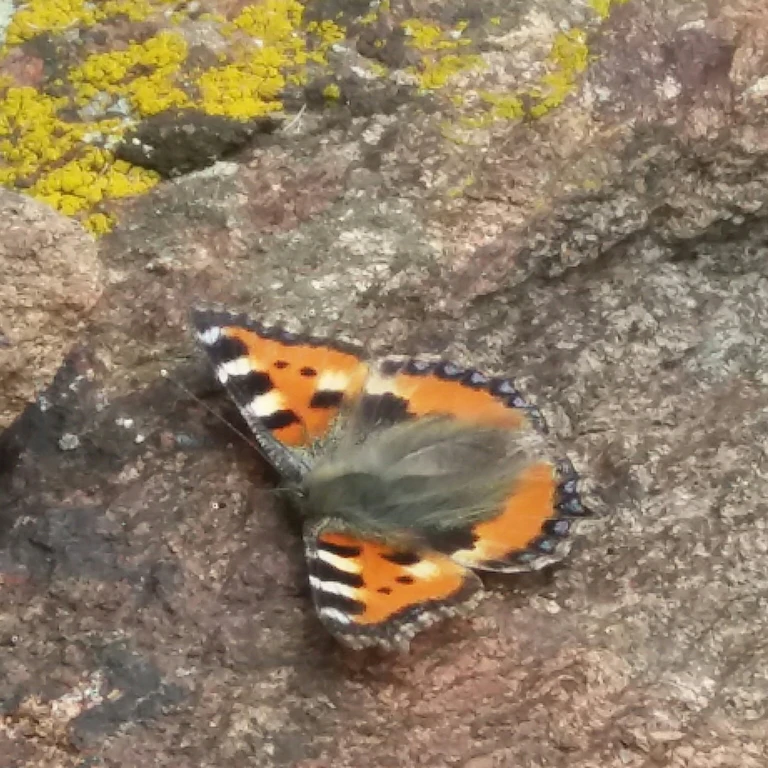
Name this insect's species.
Aglais urticae
